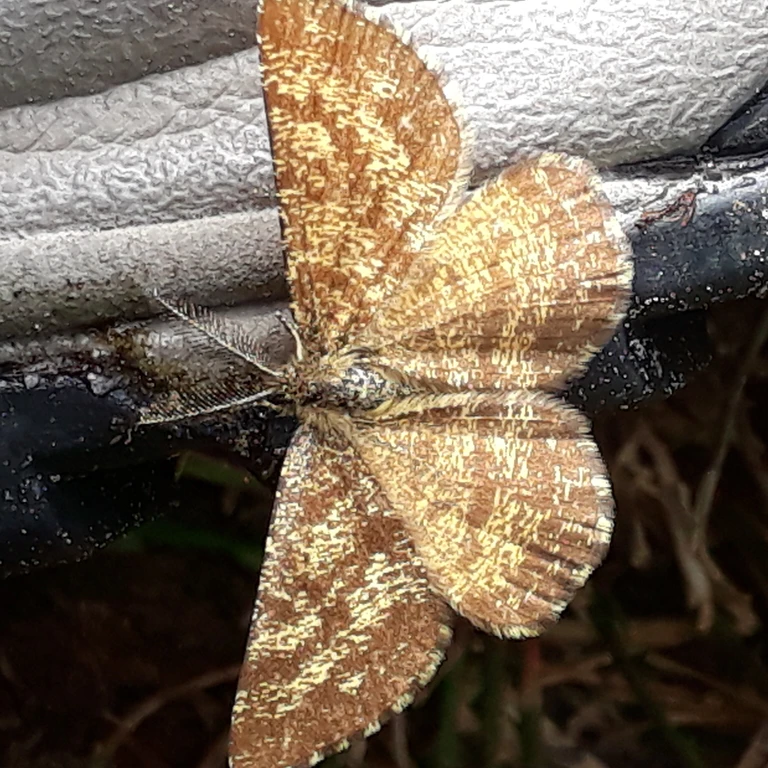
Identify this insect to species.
Ematurga atomaria
